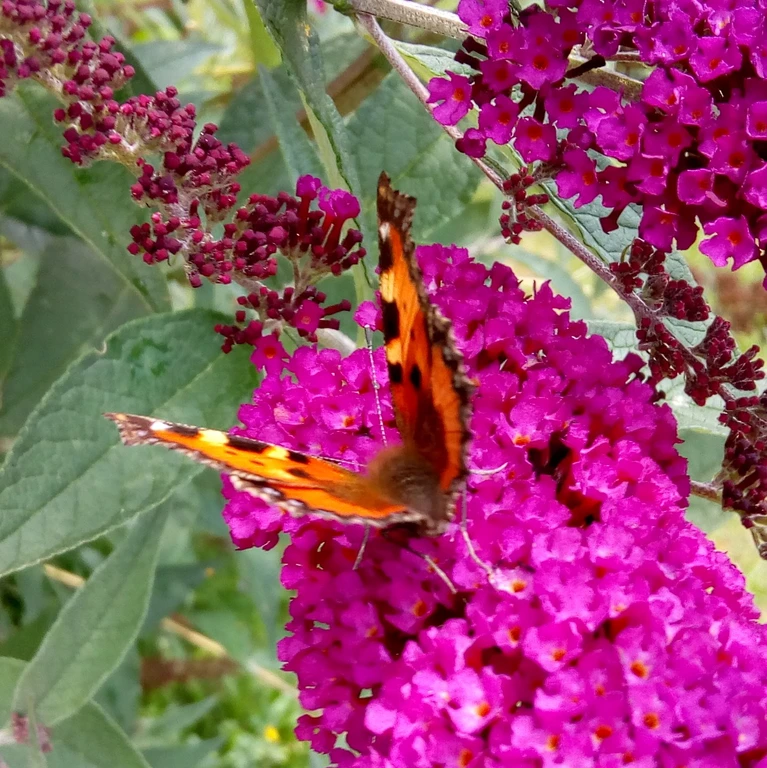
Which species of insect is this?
Aglais urticae
